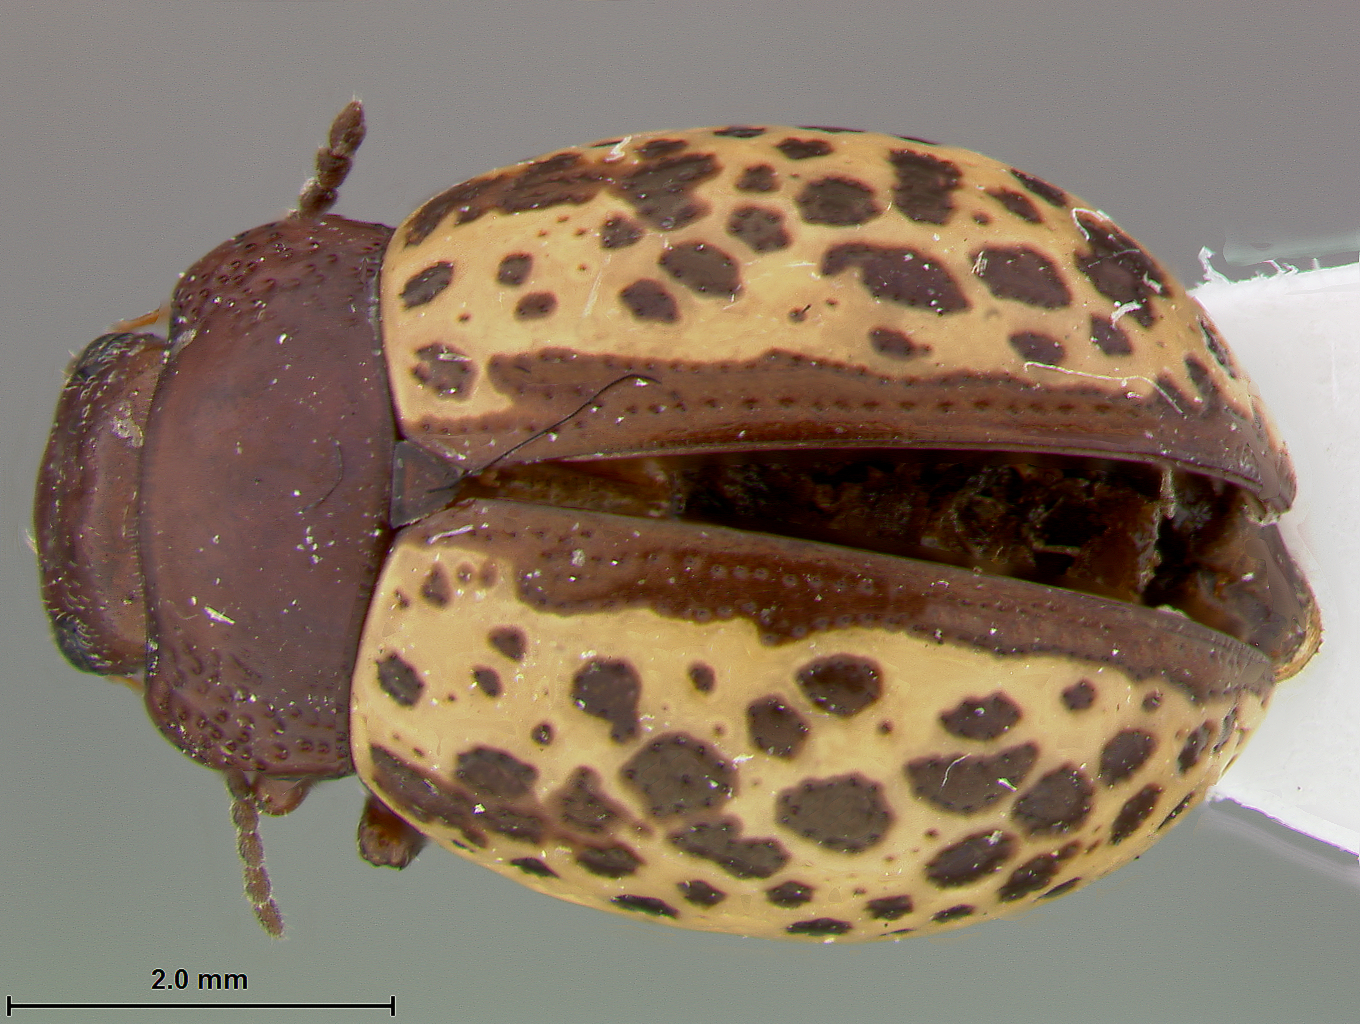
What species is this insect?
Zygogramma estriata
